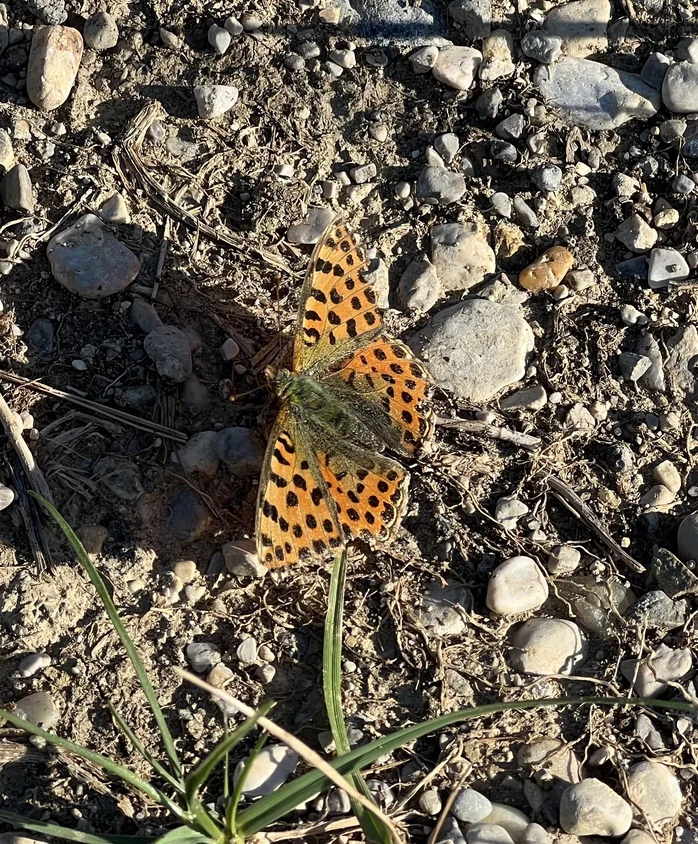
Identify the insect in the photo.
Issoria lathonia
